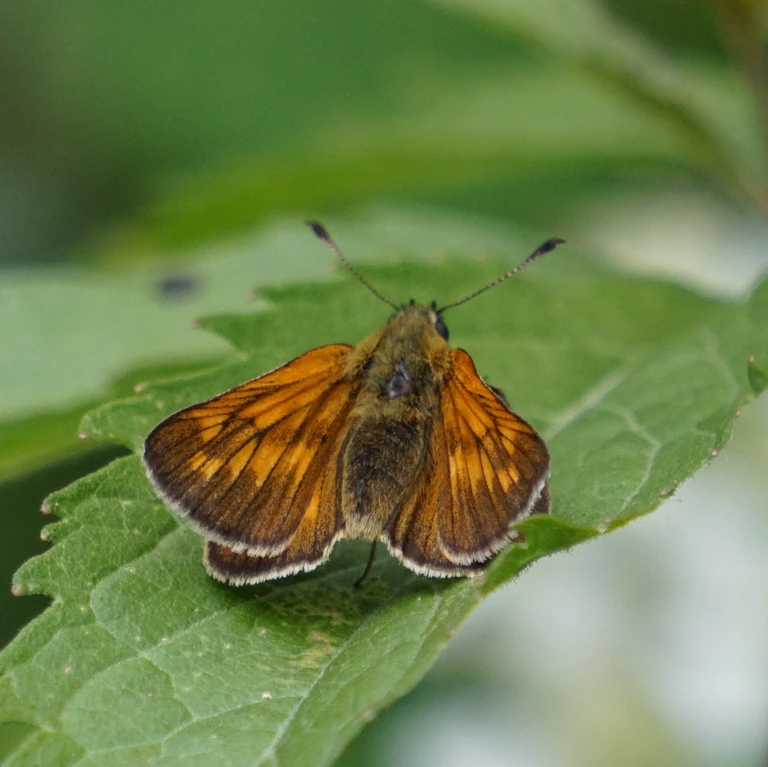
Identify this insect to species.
Ochlodes sylvanus (also Ochlodes venata)
